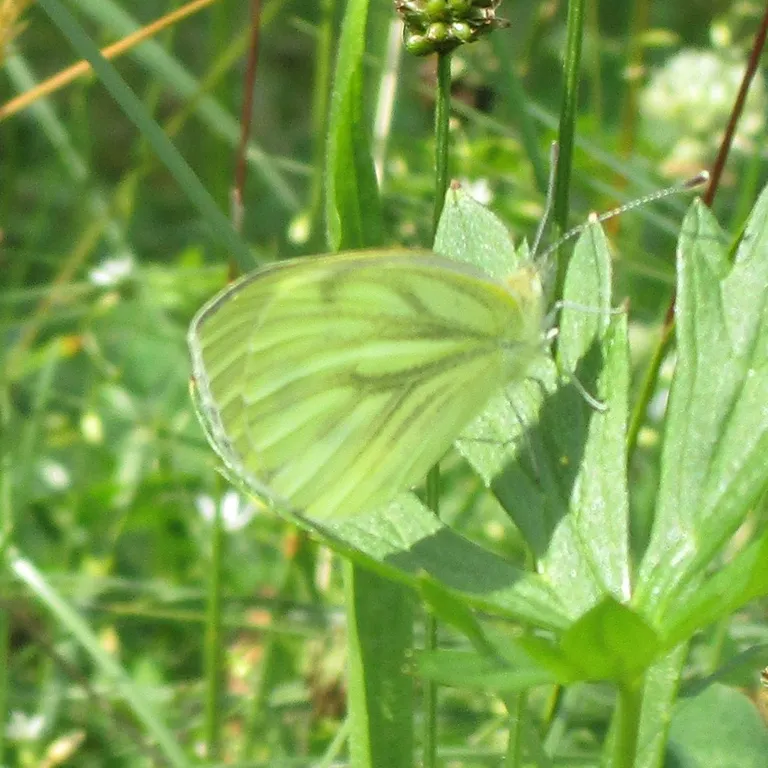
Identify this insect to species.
Pieris napi
